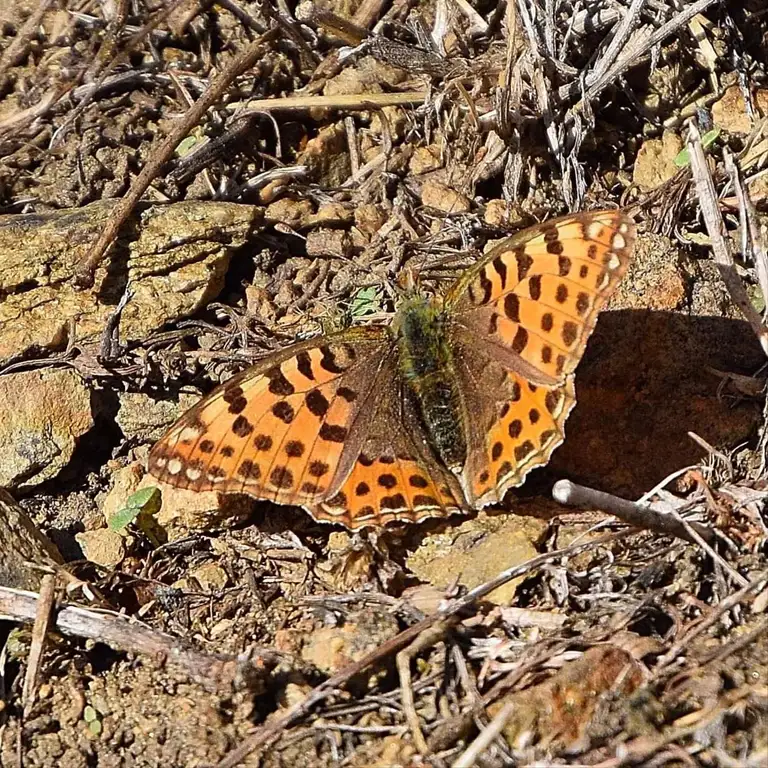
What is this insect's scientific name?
Issoria lathonia
